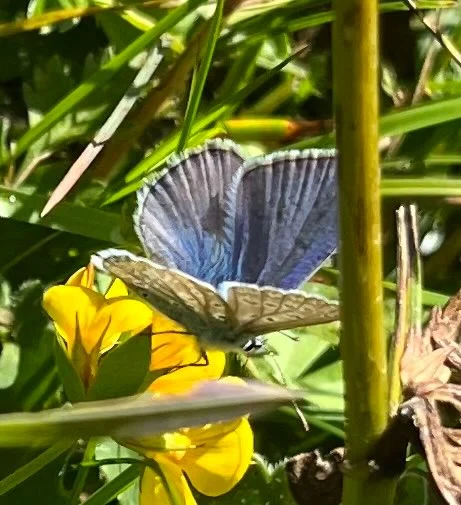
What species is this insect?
Polyommatus icarus
